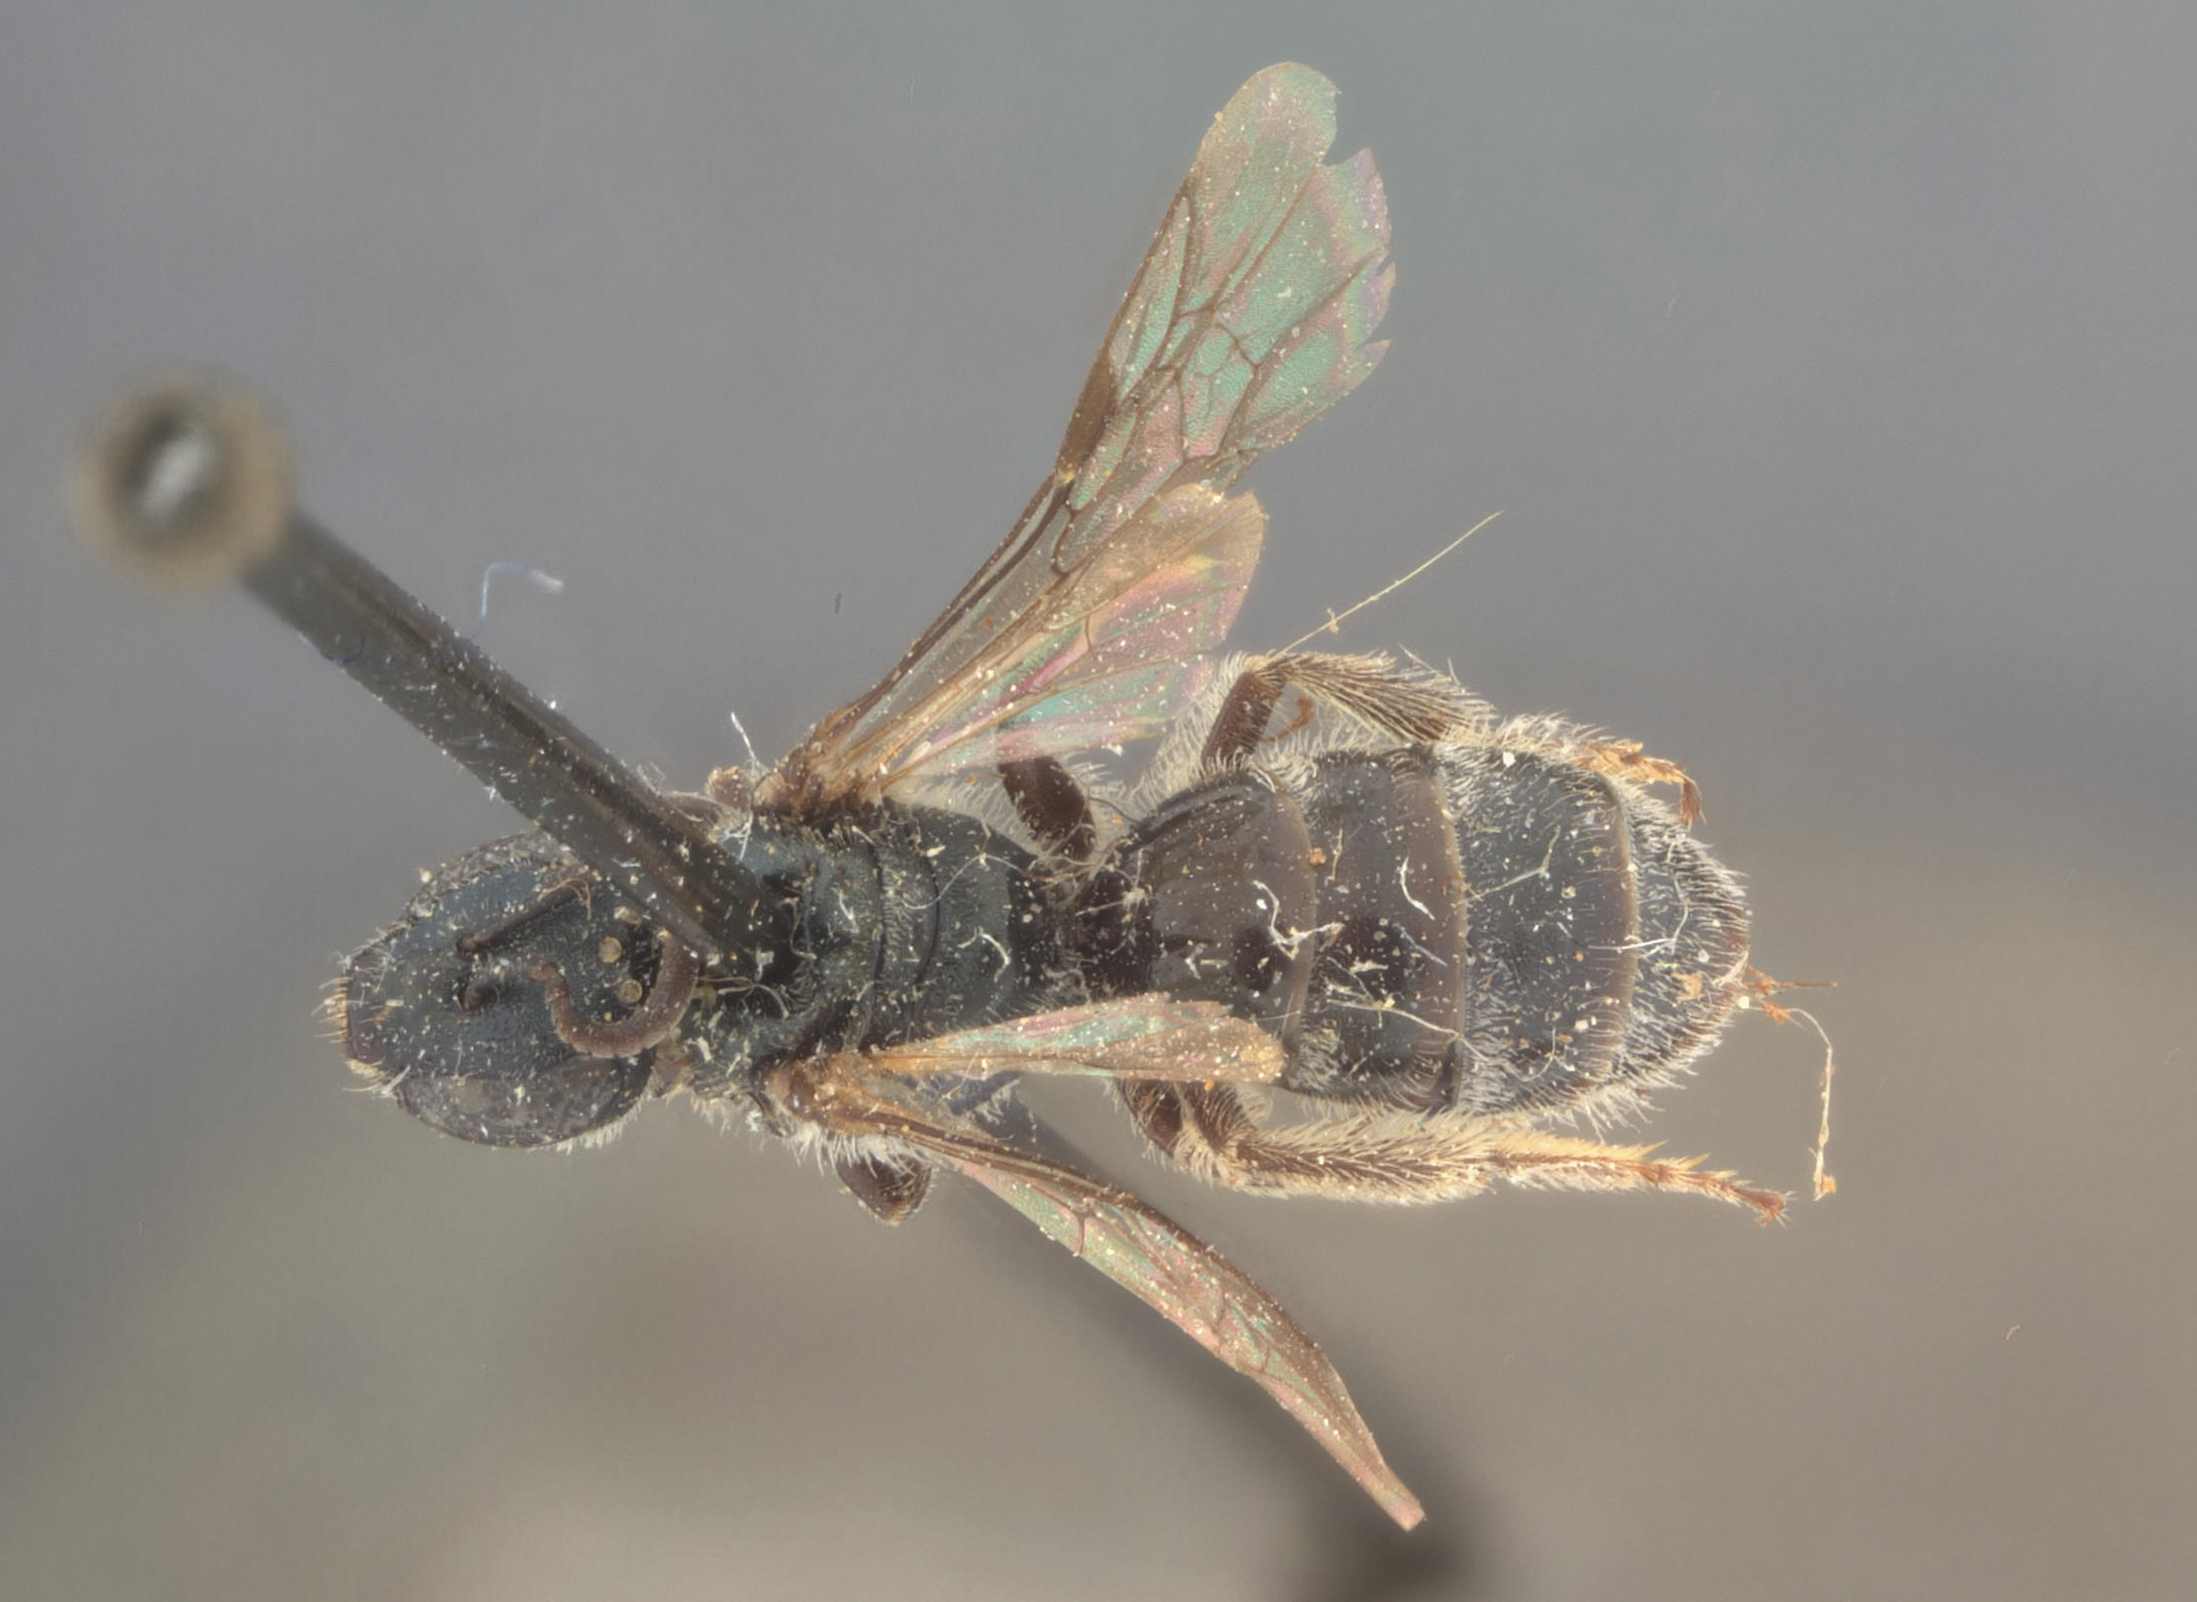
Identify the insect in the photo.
Halictus versans
